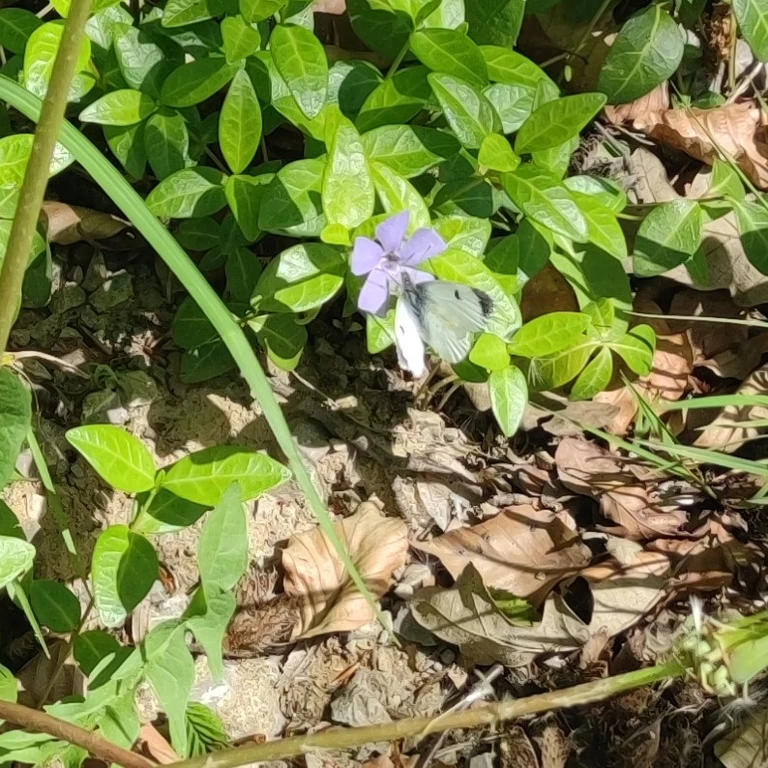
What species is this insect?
Anthocharis cardamines
